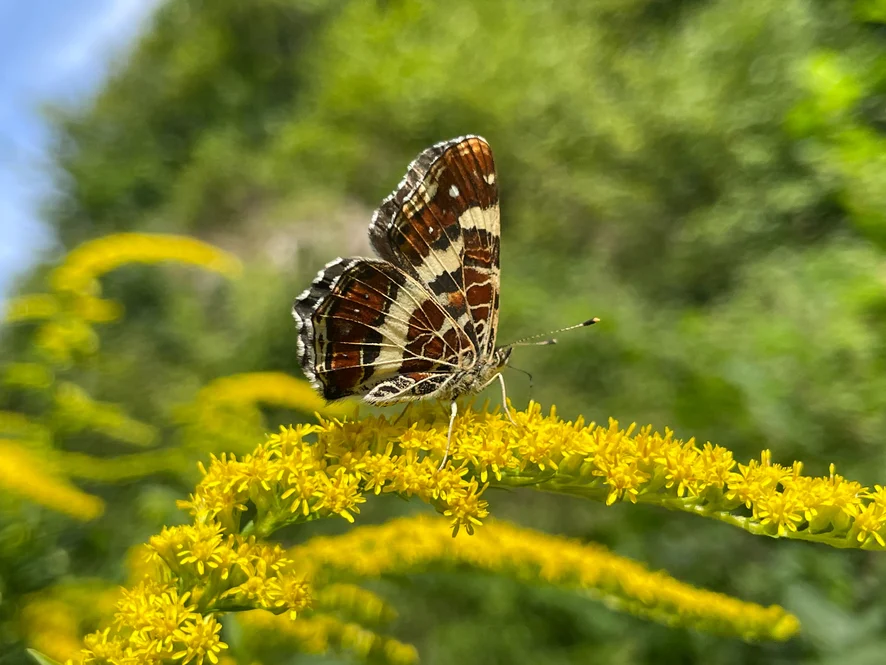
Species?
Araschnia levana
